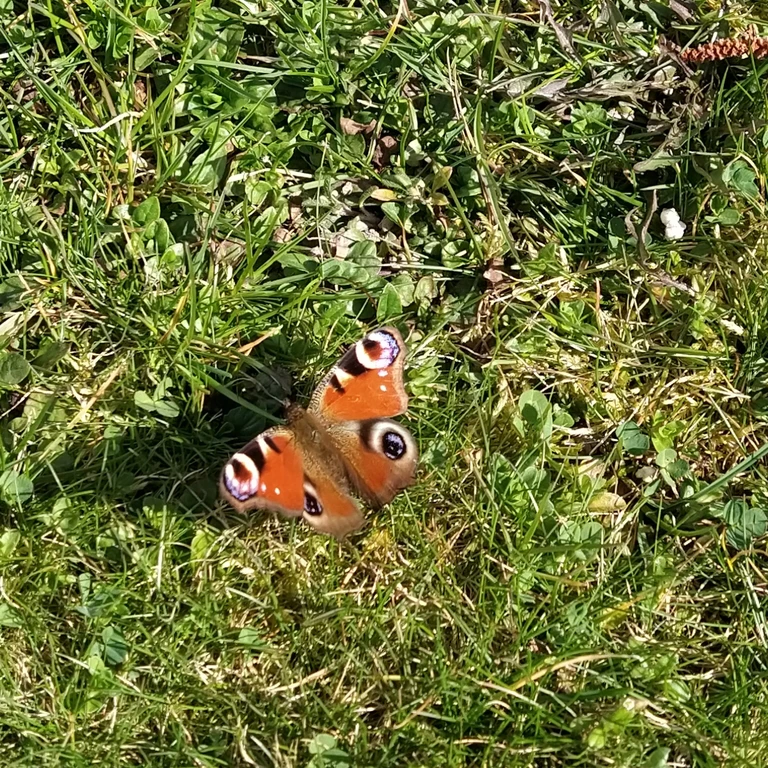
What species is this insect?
Aglais io
